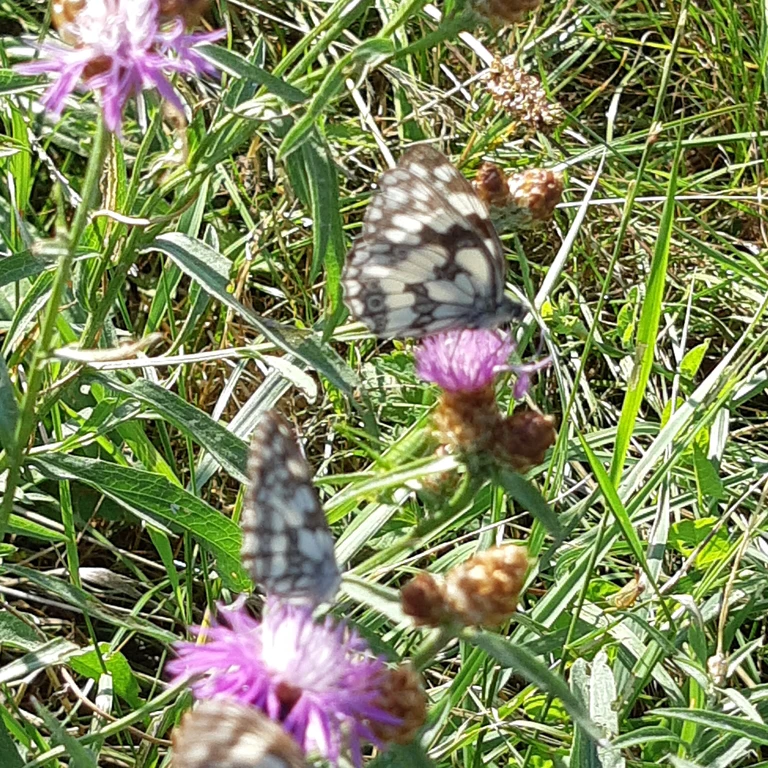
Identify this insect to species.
Melanargia galathea
